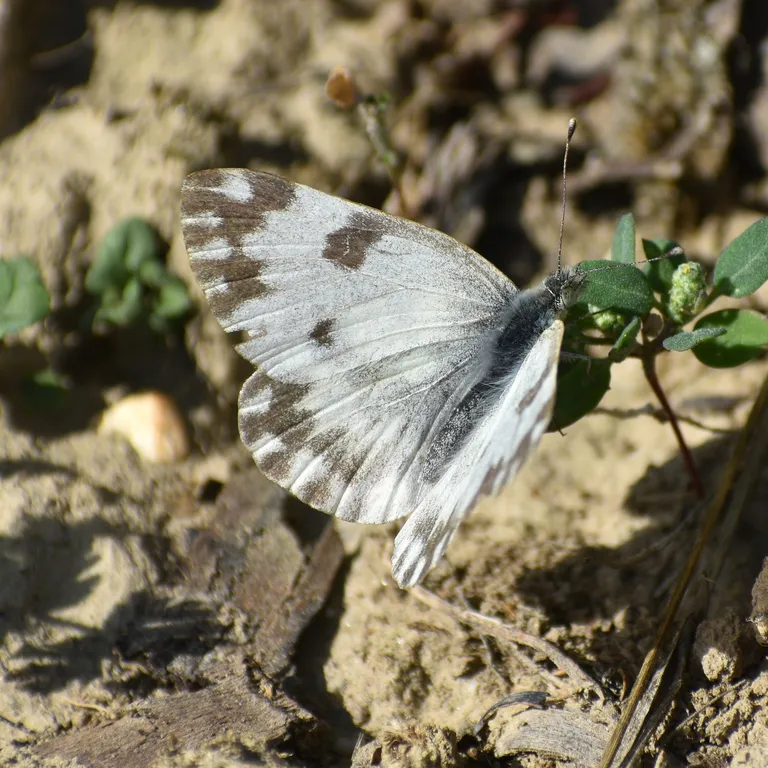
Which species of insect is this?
Pontia edusa
